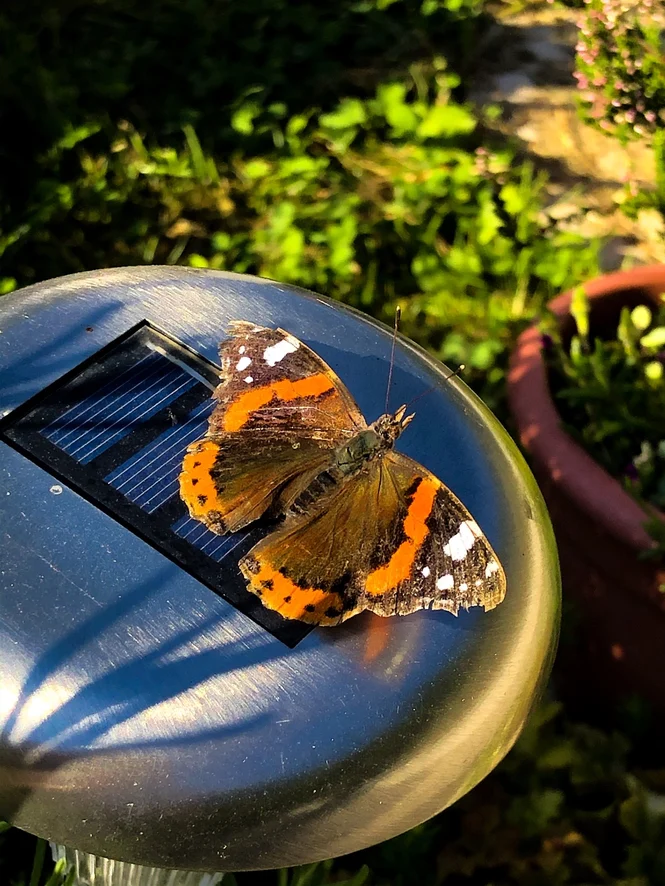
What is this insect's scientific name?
Vanessa atalanta
